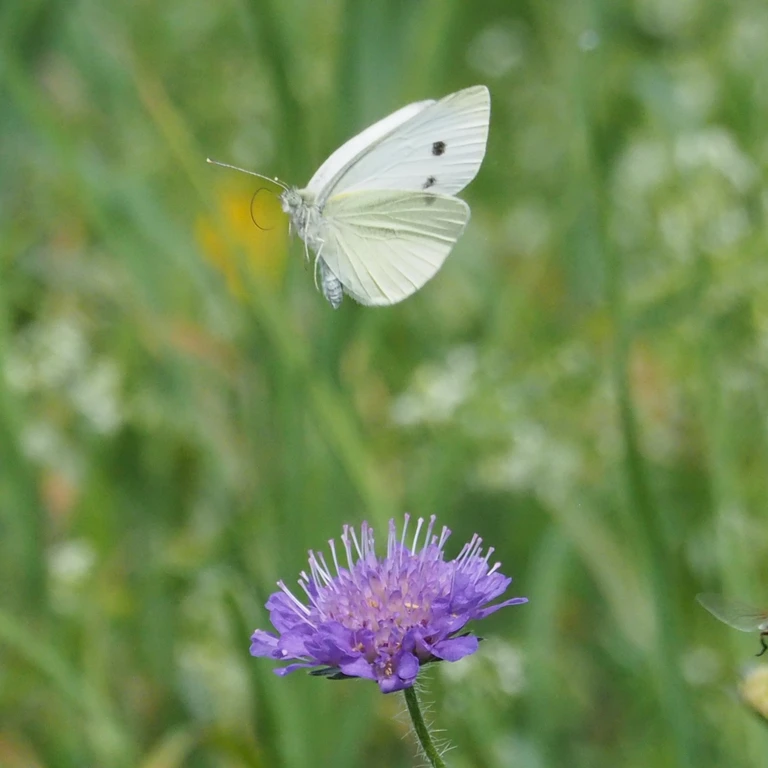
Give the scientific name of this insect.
Pieris rapae
